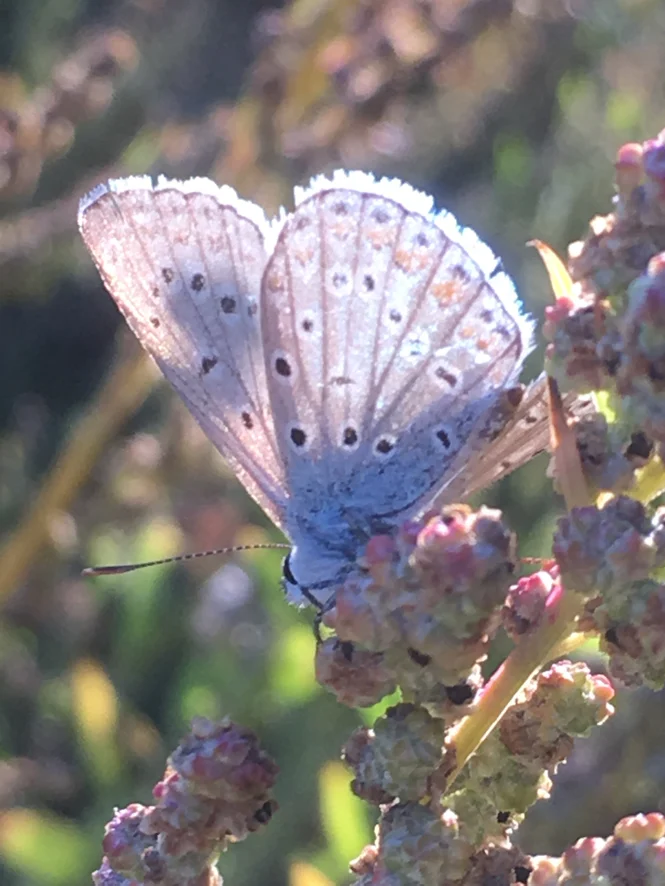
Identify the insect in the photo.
Polyommatus icarus
